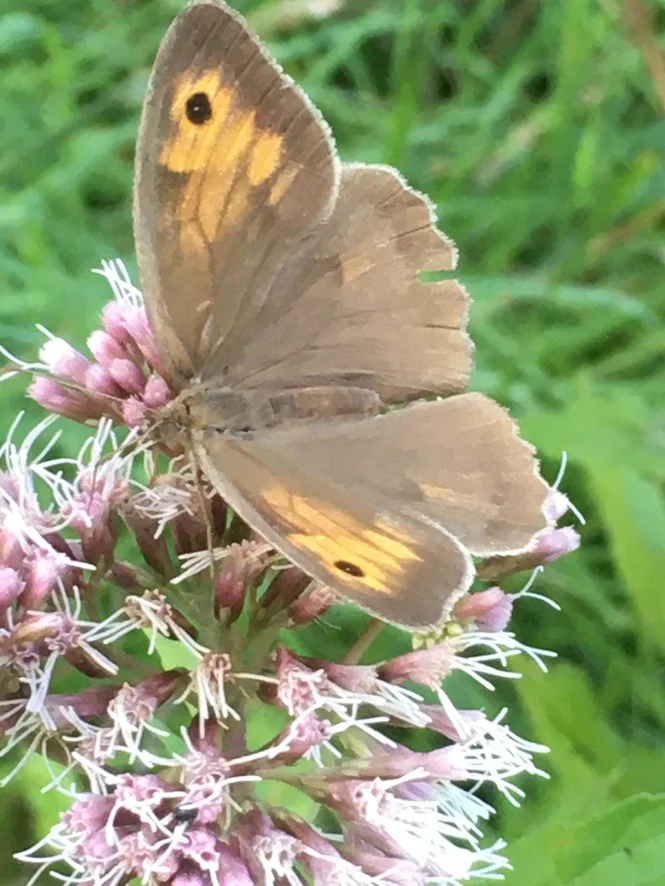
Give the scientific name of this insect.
Maniola jurtina
